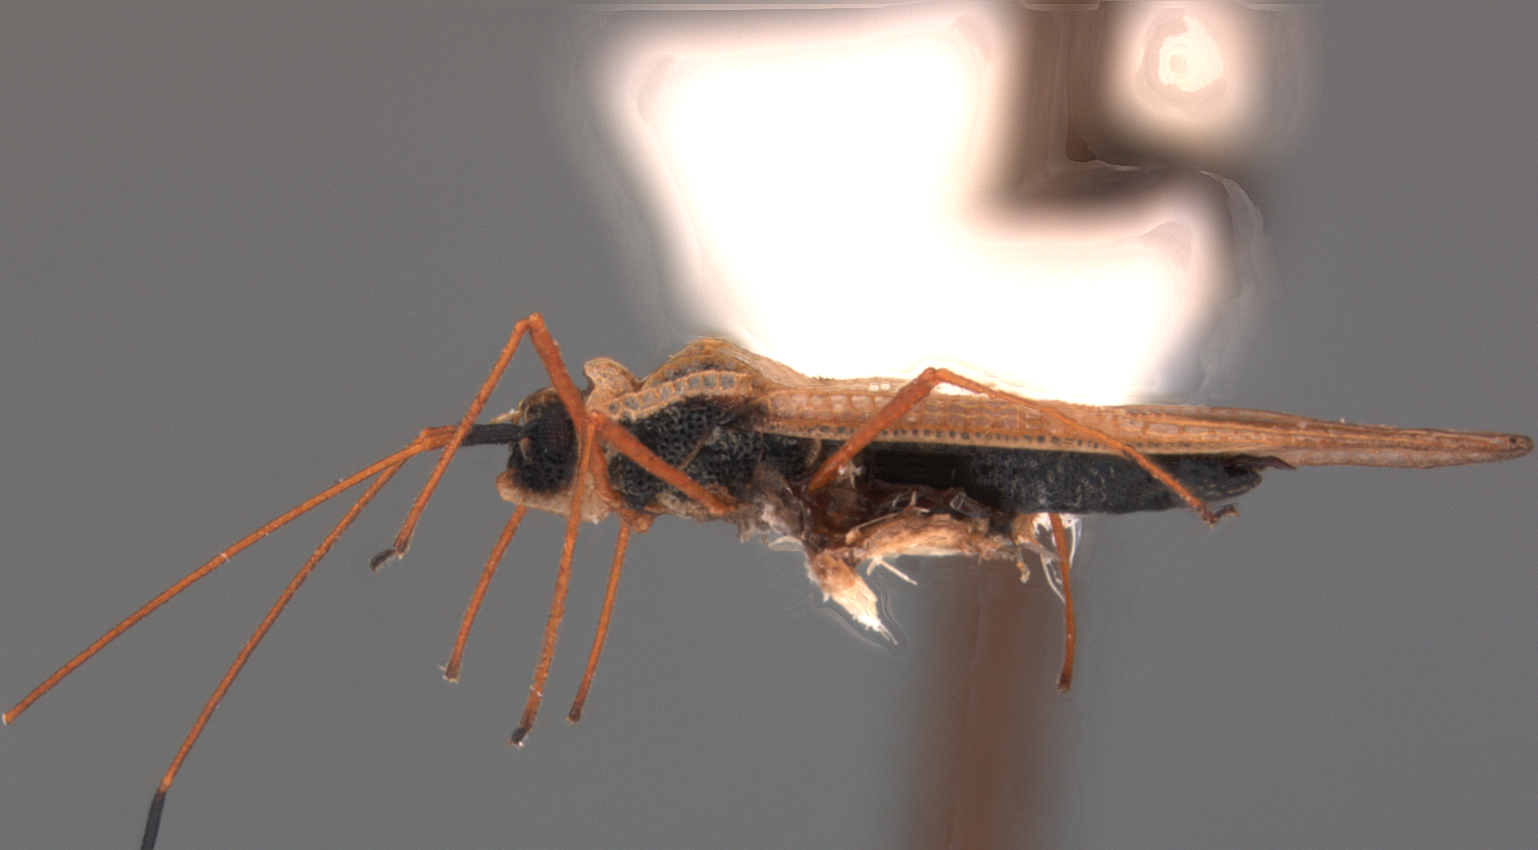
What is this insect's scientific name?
Leptopharsa reflexa
